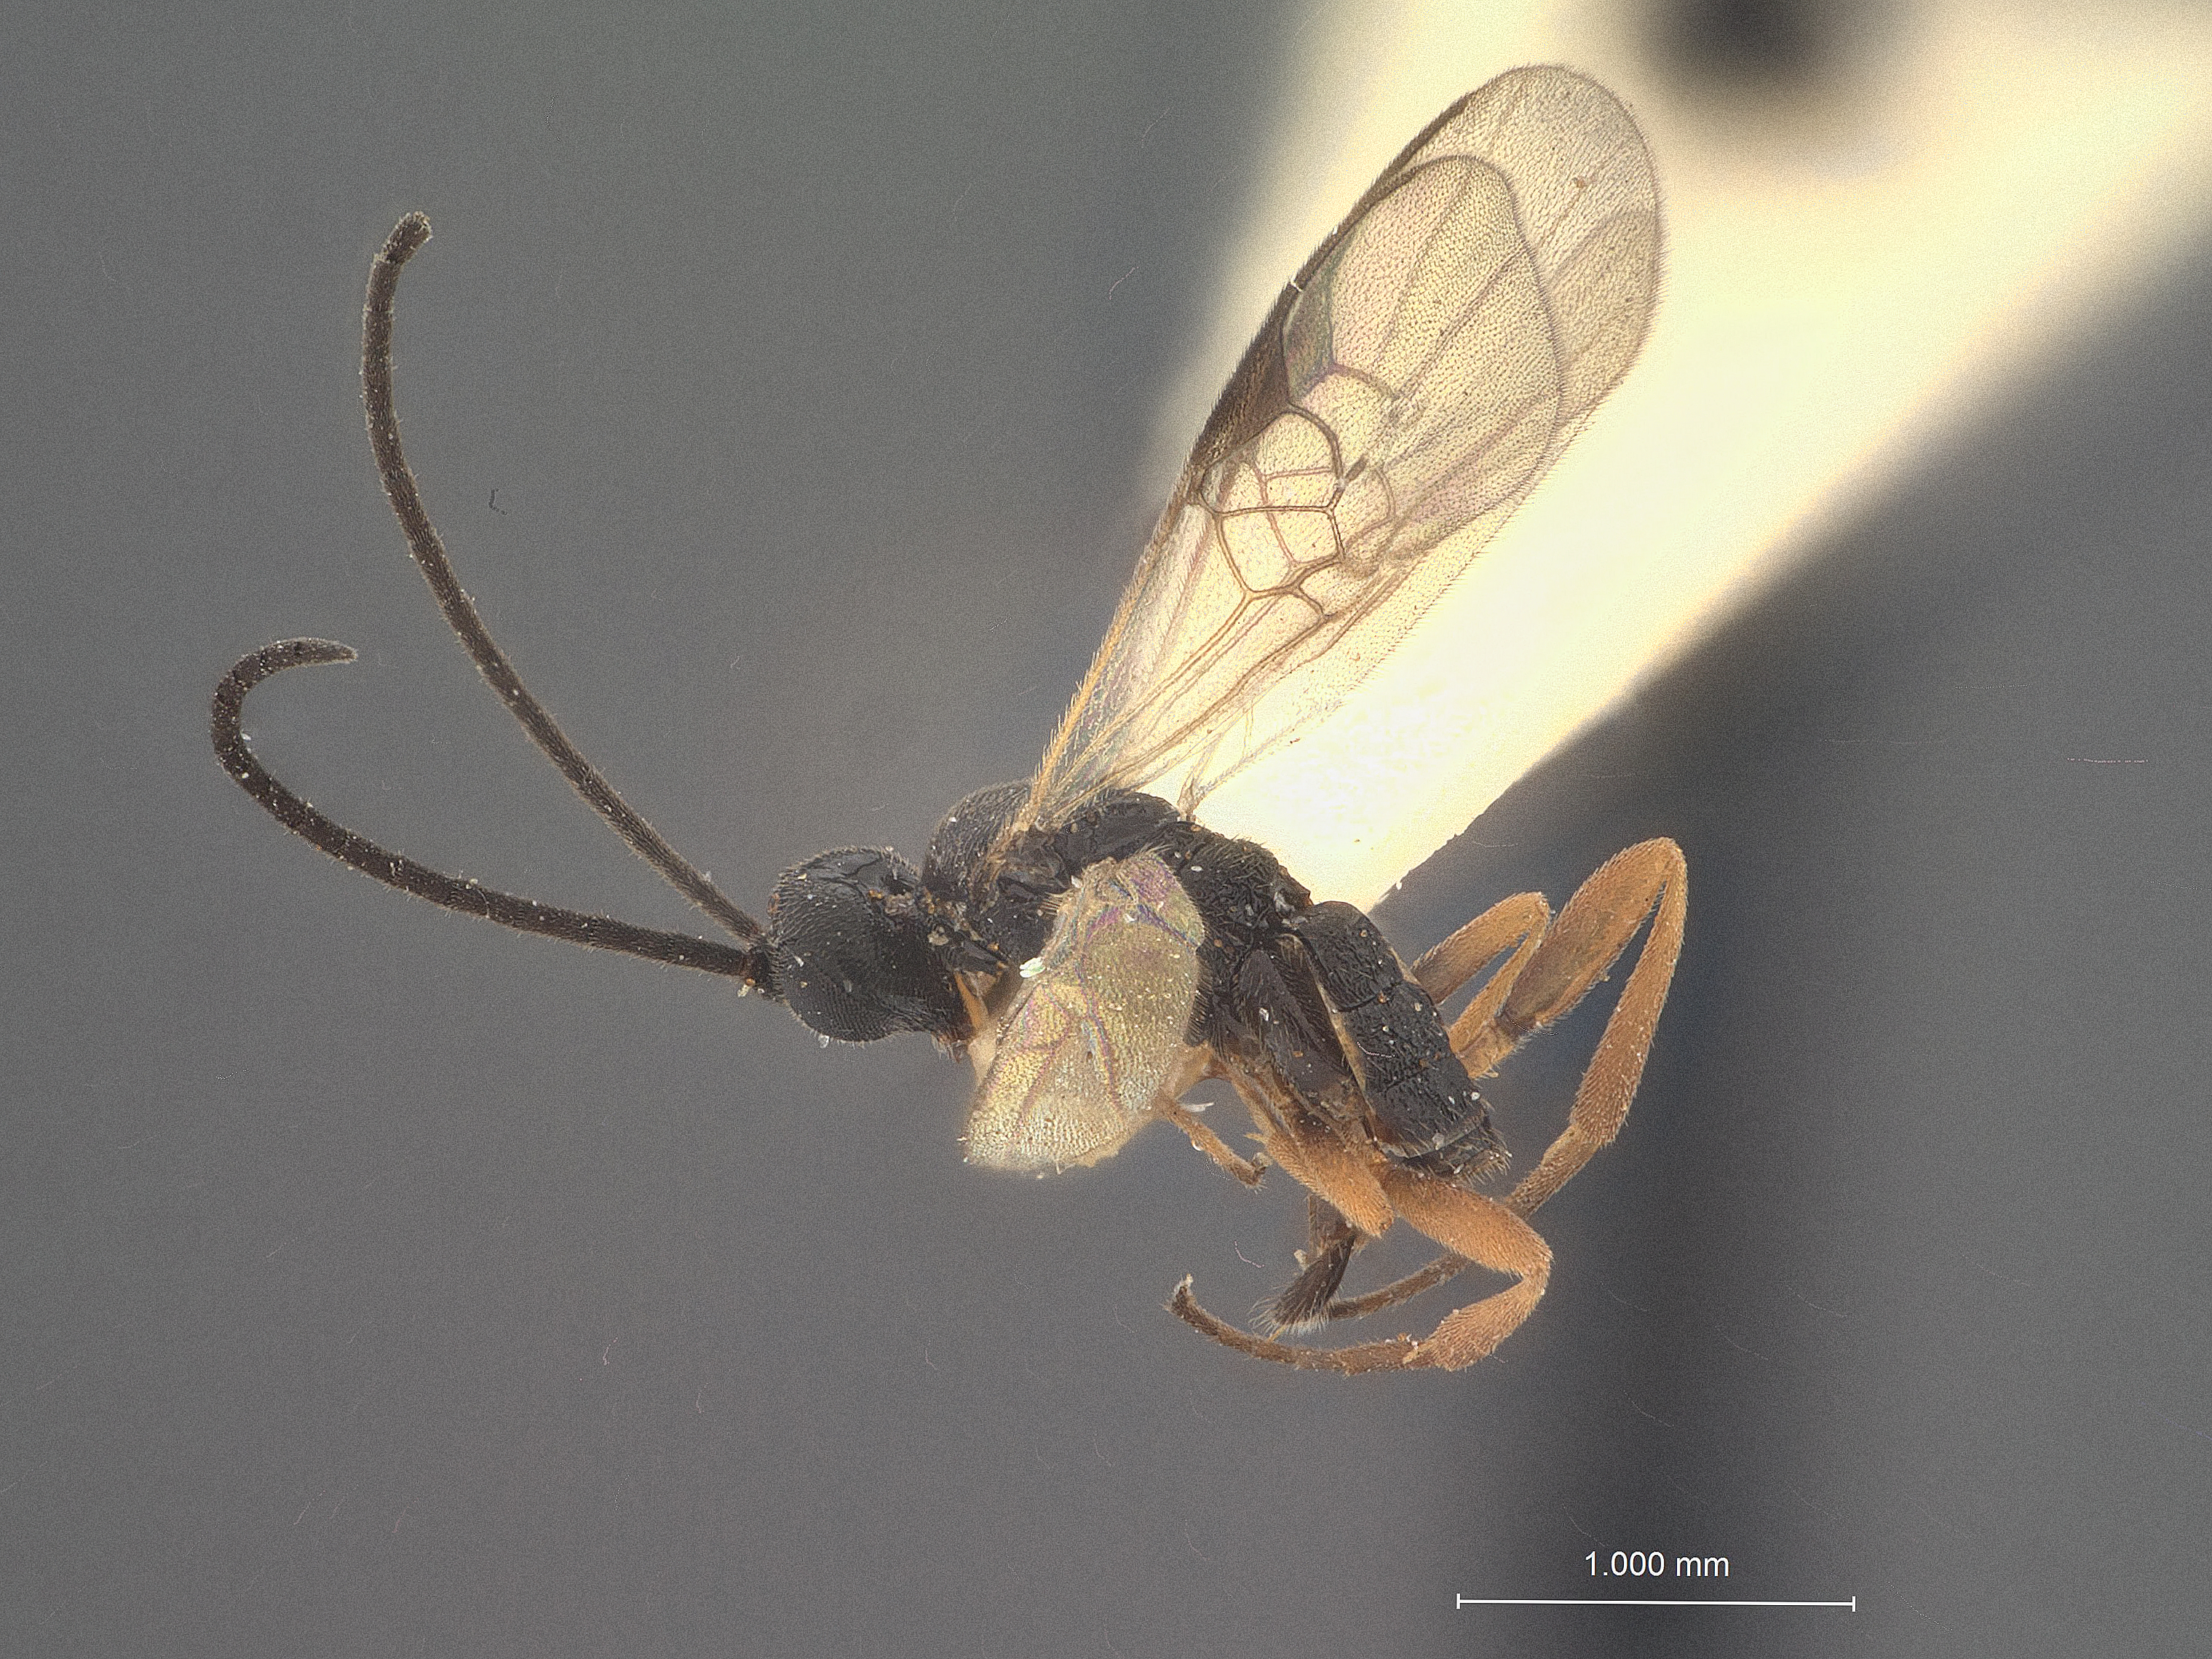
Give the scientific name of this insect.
Pholetesor rhygoplitoides
